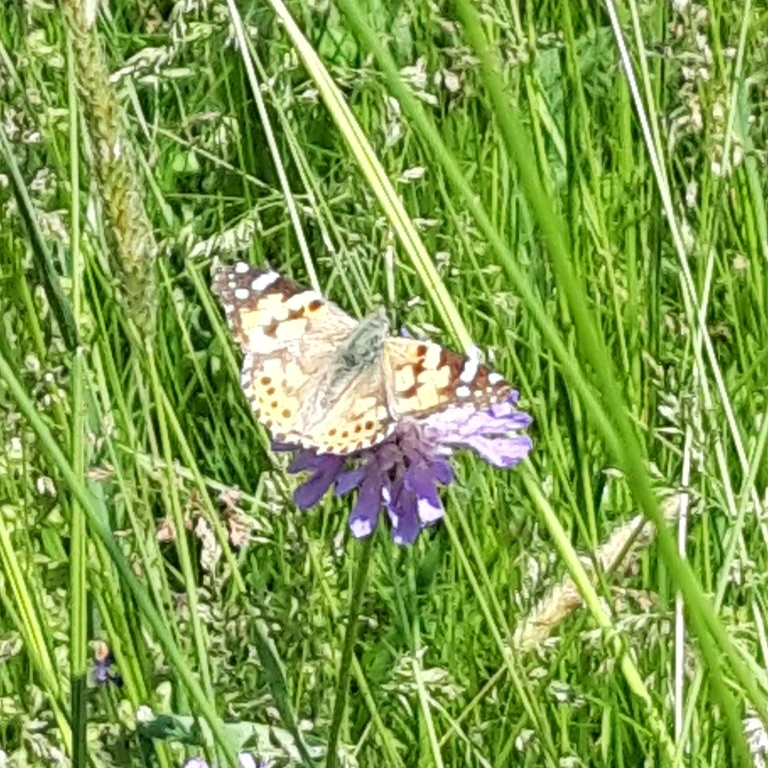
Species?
Vanessa cardui
